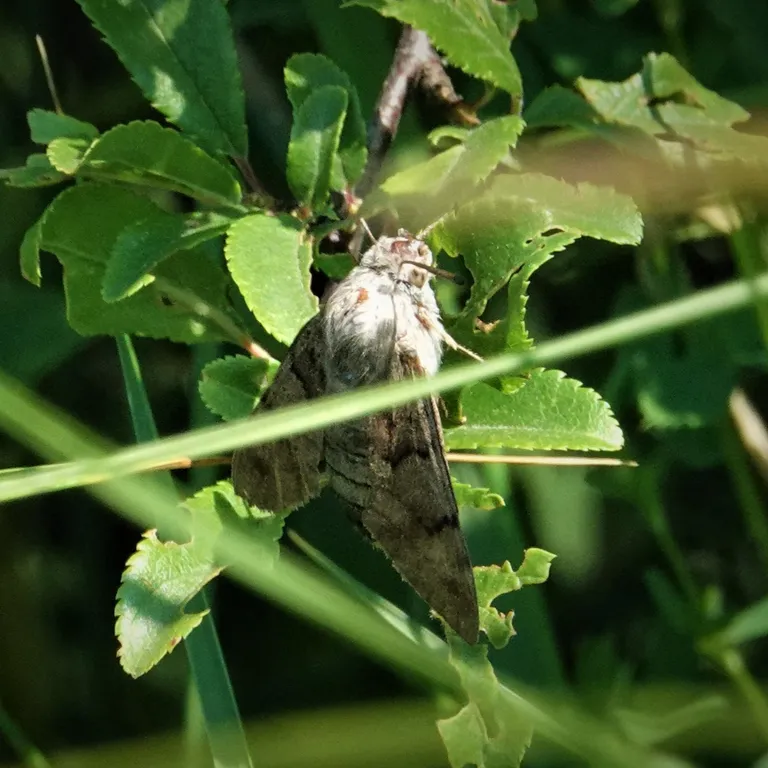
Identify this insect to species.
Macroglossum stellatarum
